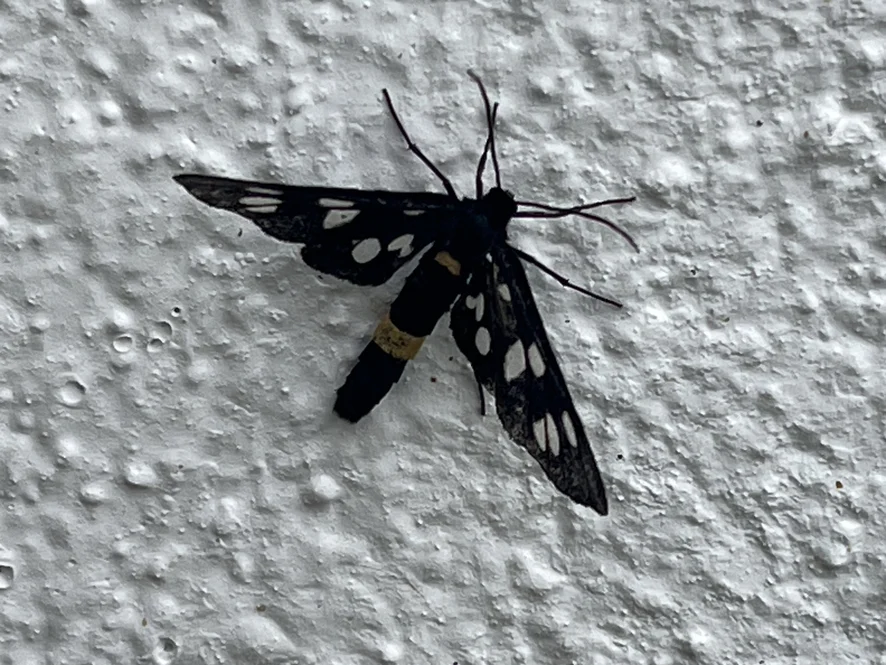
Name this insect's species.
Amata phegea
